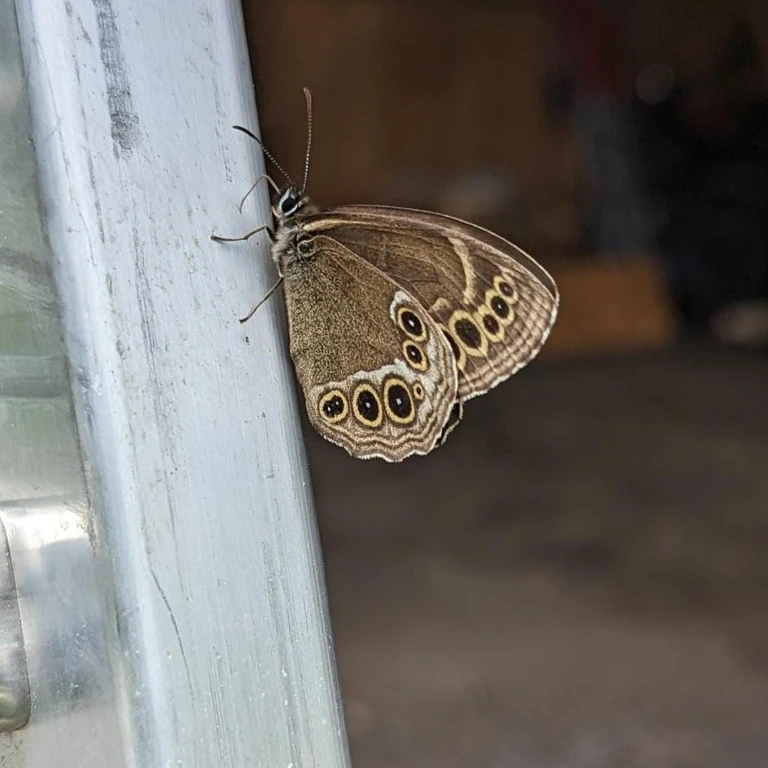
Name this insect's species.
Lopinga achine (also Pararge achine)
